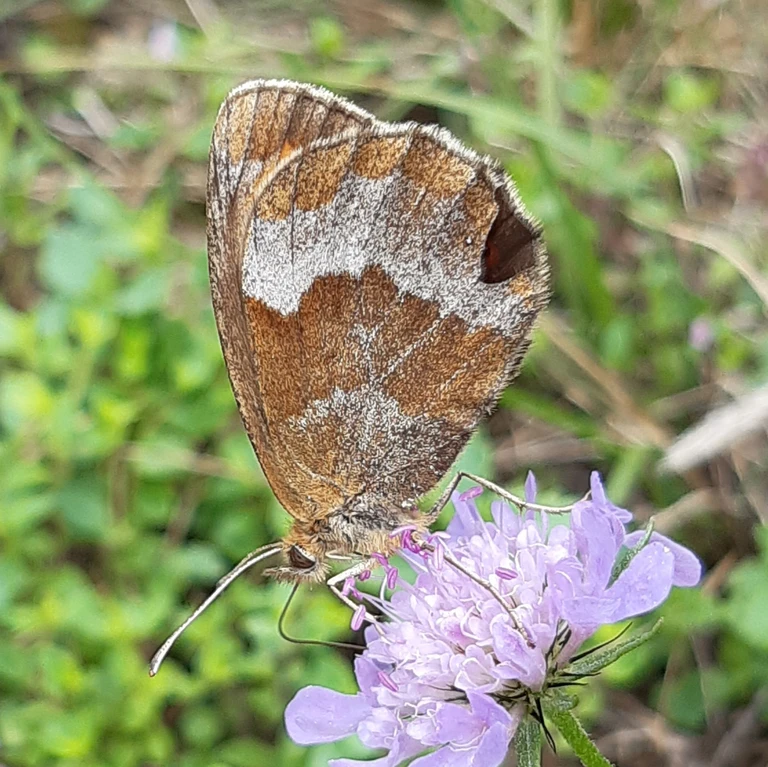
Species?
Erebia aethiops
